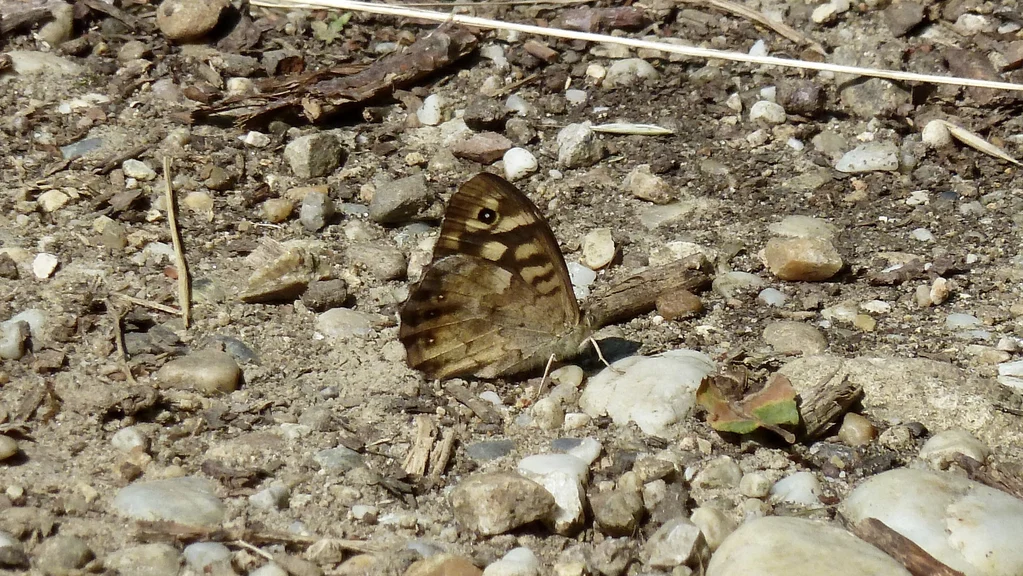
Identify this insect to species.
Pararge aegeria
